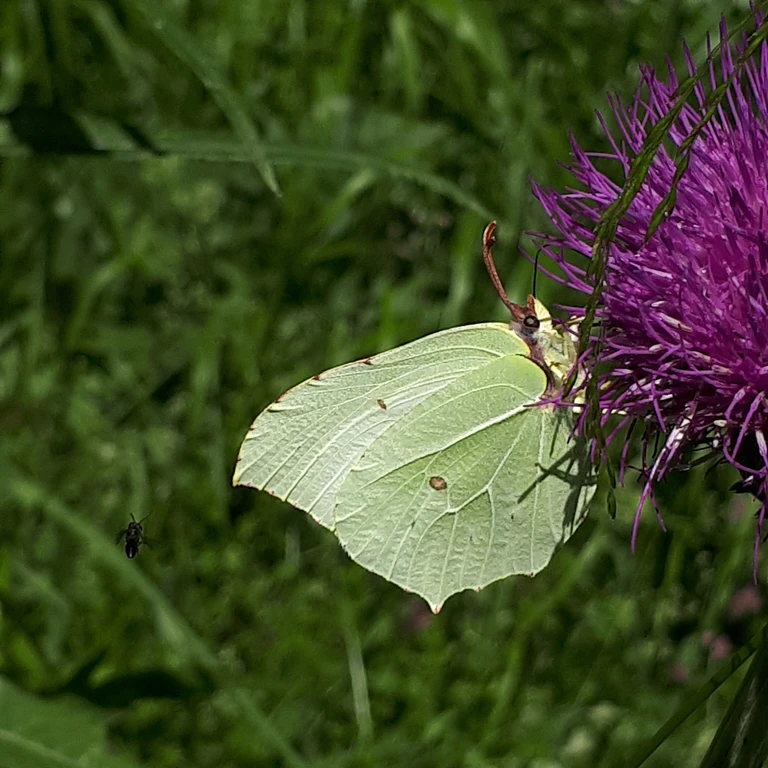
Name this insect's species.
Gonepteryx rhamni
